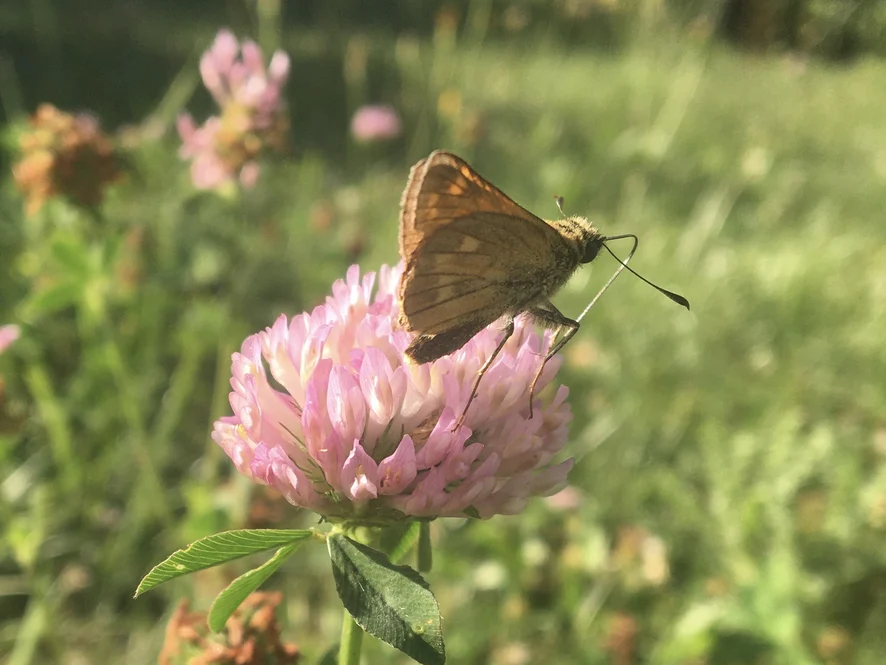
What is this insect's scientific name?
Ochlodes sylvanus (also Ochlodes venata)
